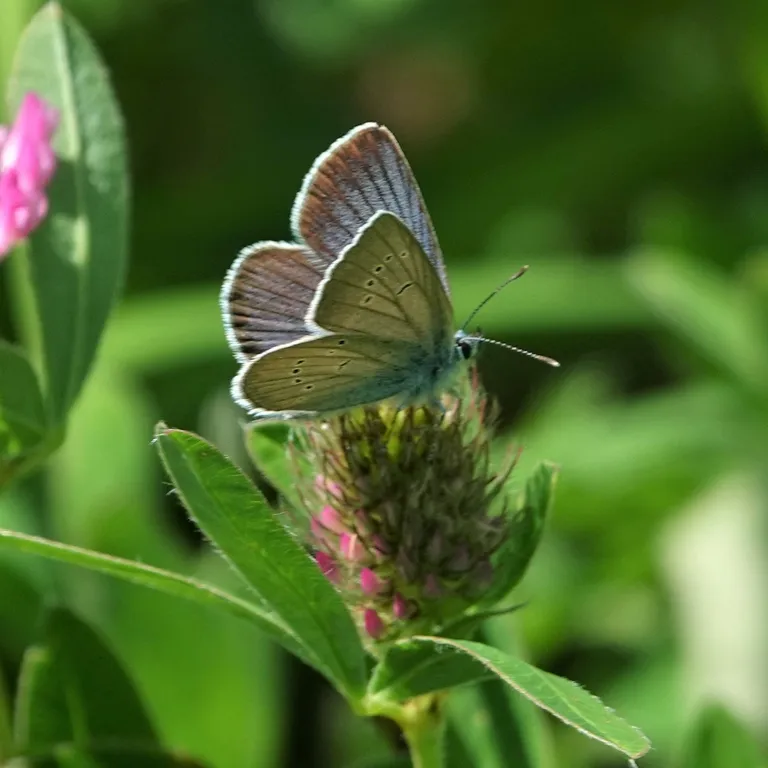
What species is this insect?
Cyaniris semiargus
